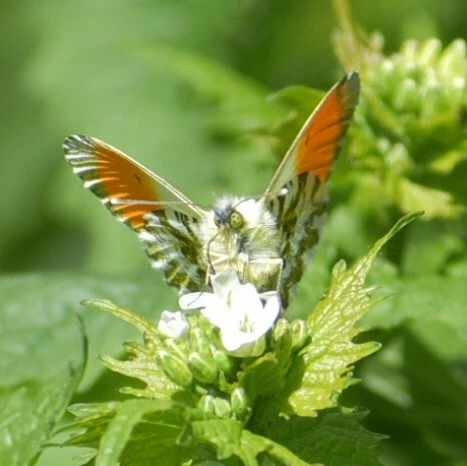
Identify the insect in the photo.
Anthocharis cardamines
